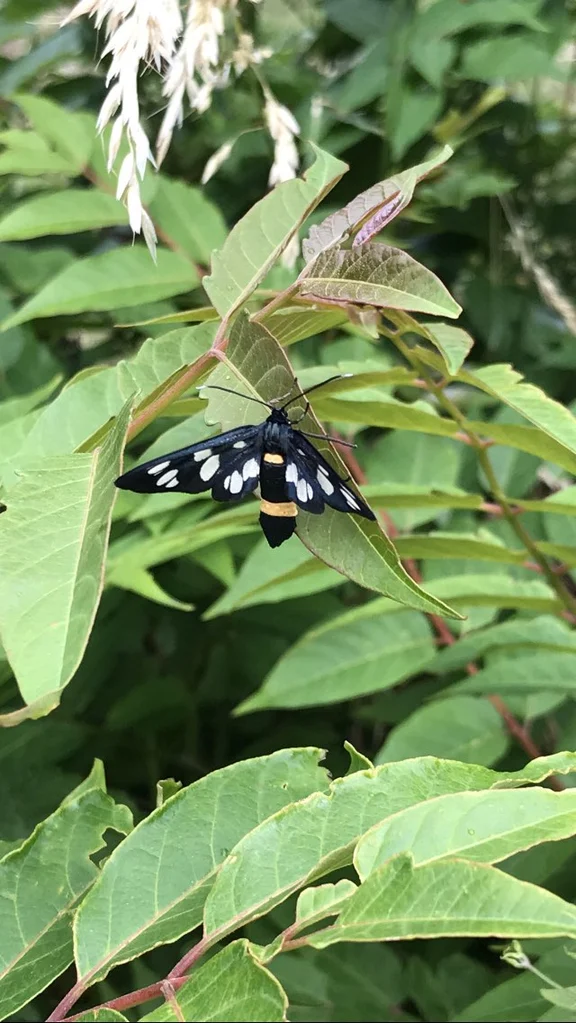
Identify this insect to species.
Amata phegea
